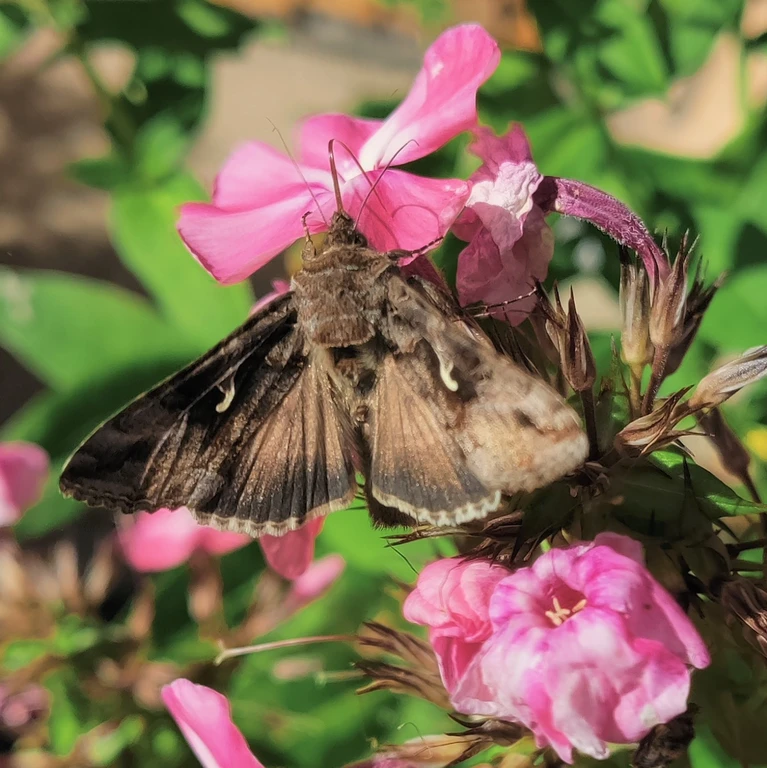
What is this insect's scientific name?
Autographa gamma
